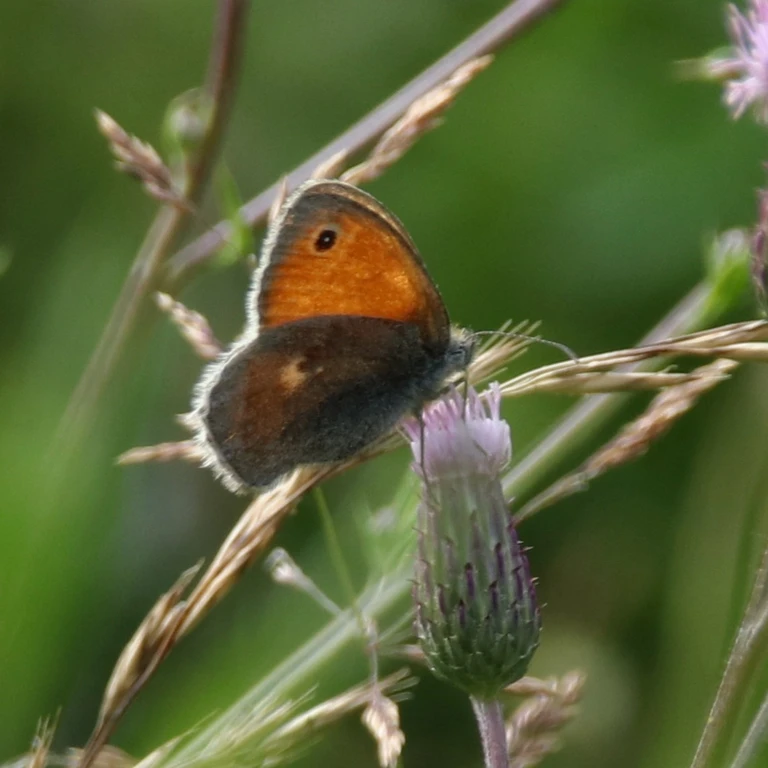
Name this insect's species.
Coenonympha pamphilus
